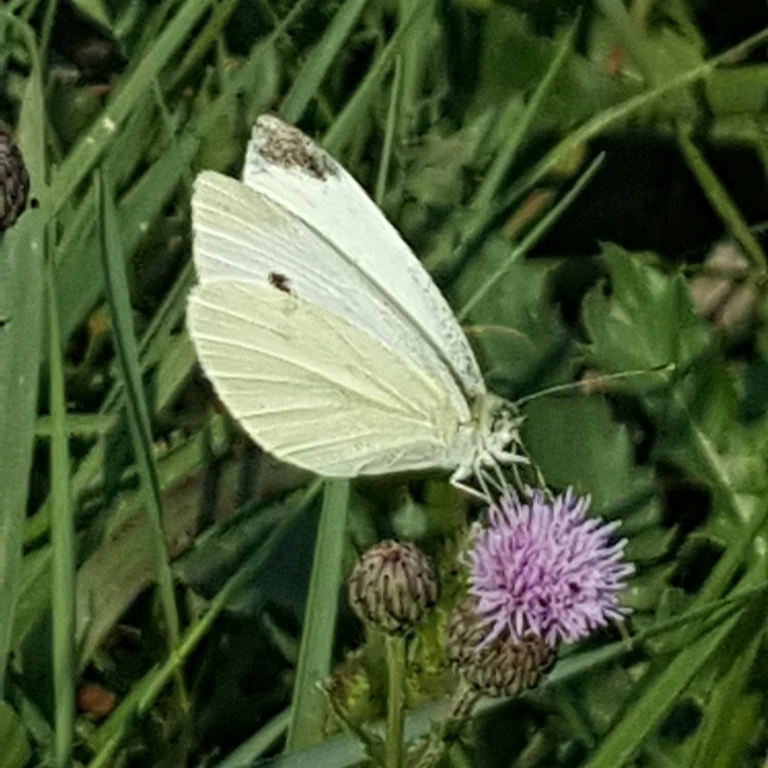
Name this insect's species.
Pieris rapae
